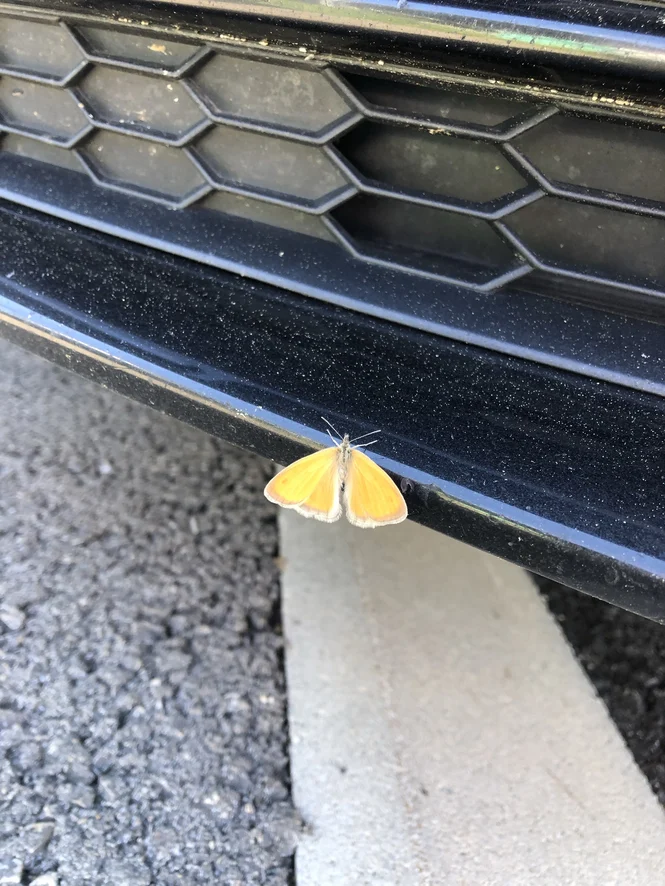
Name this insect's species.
Coenonympha pamphilus
